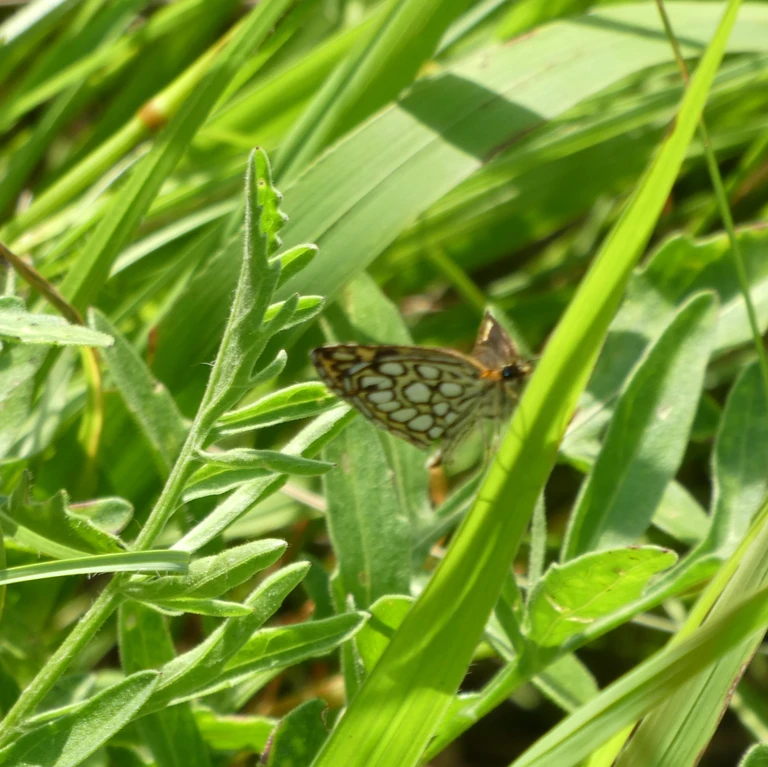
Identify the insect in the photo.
Heteropterus morpheus
